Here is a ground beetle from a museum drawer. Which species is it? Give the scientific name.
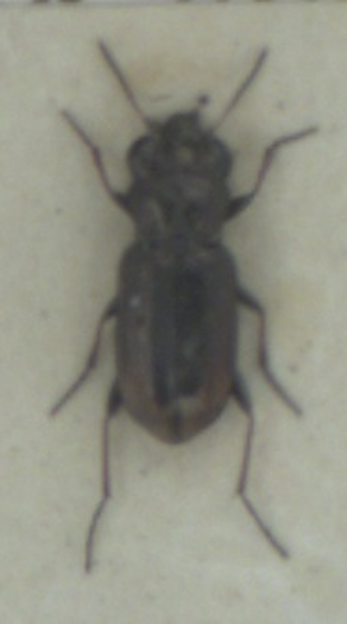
Notiophilus biguttatus
